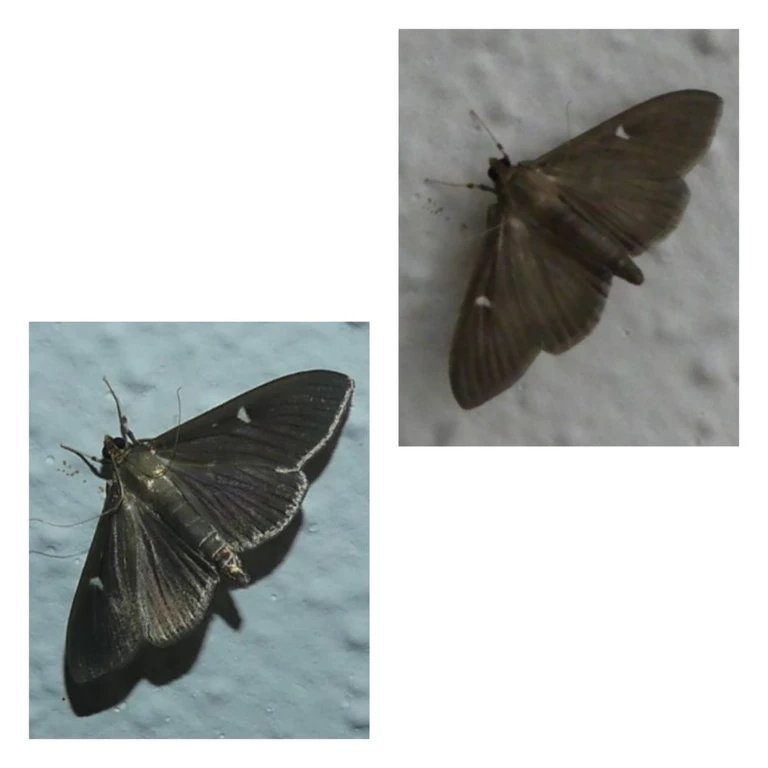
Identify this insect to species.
Cydalima perspectalis
